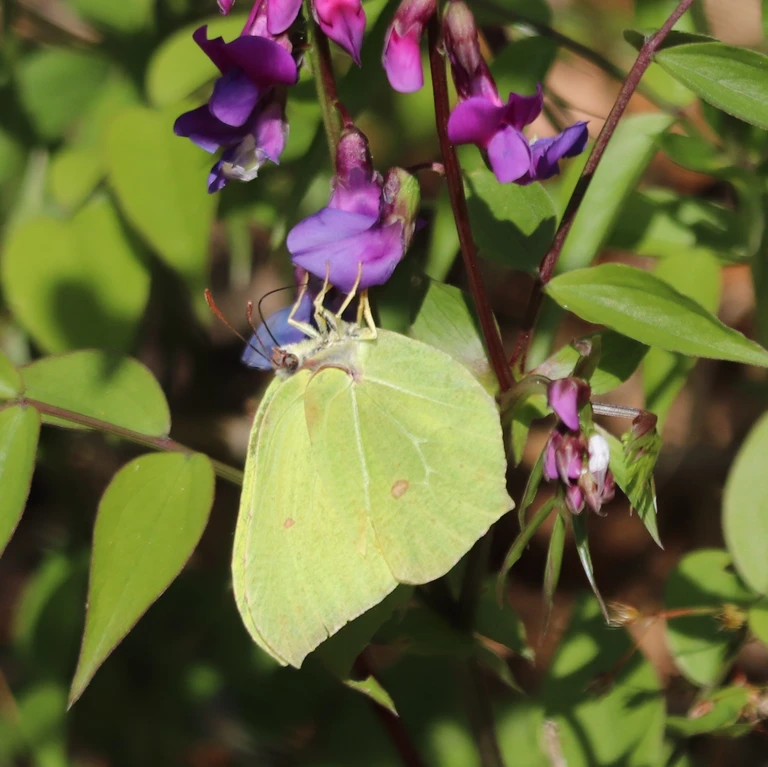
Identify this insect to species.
Gonepteryx rhamni
